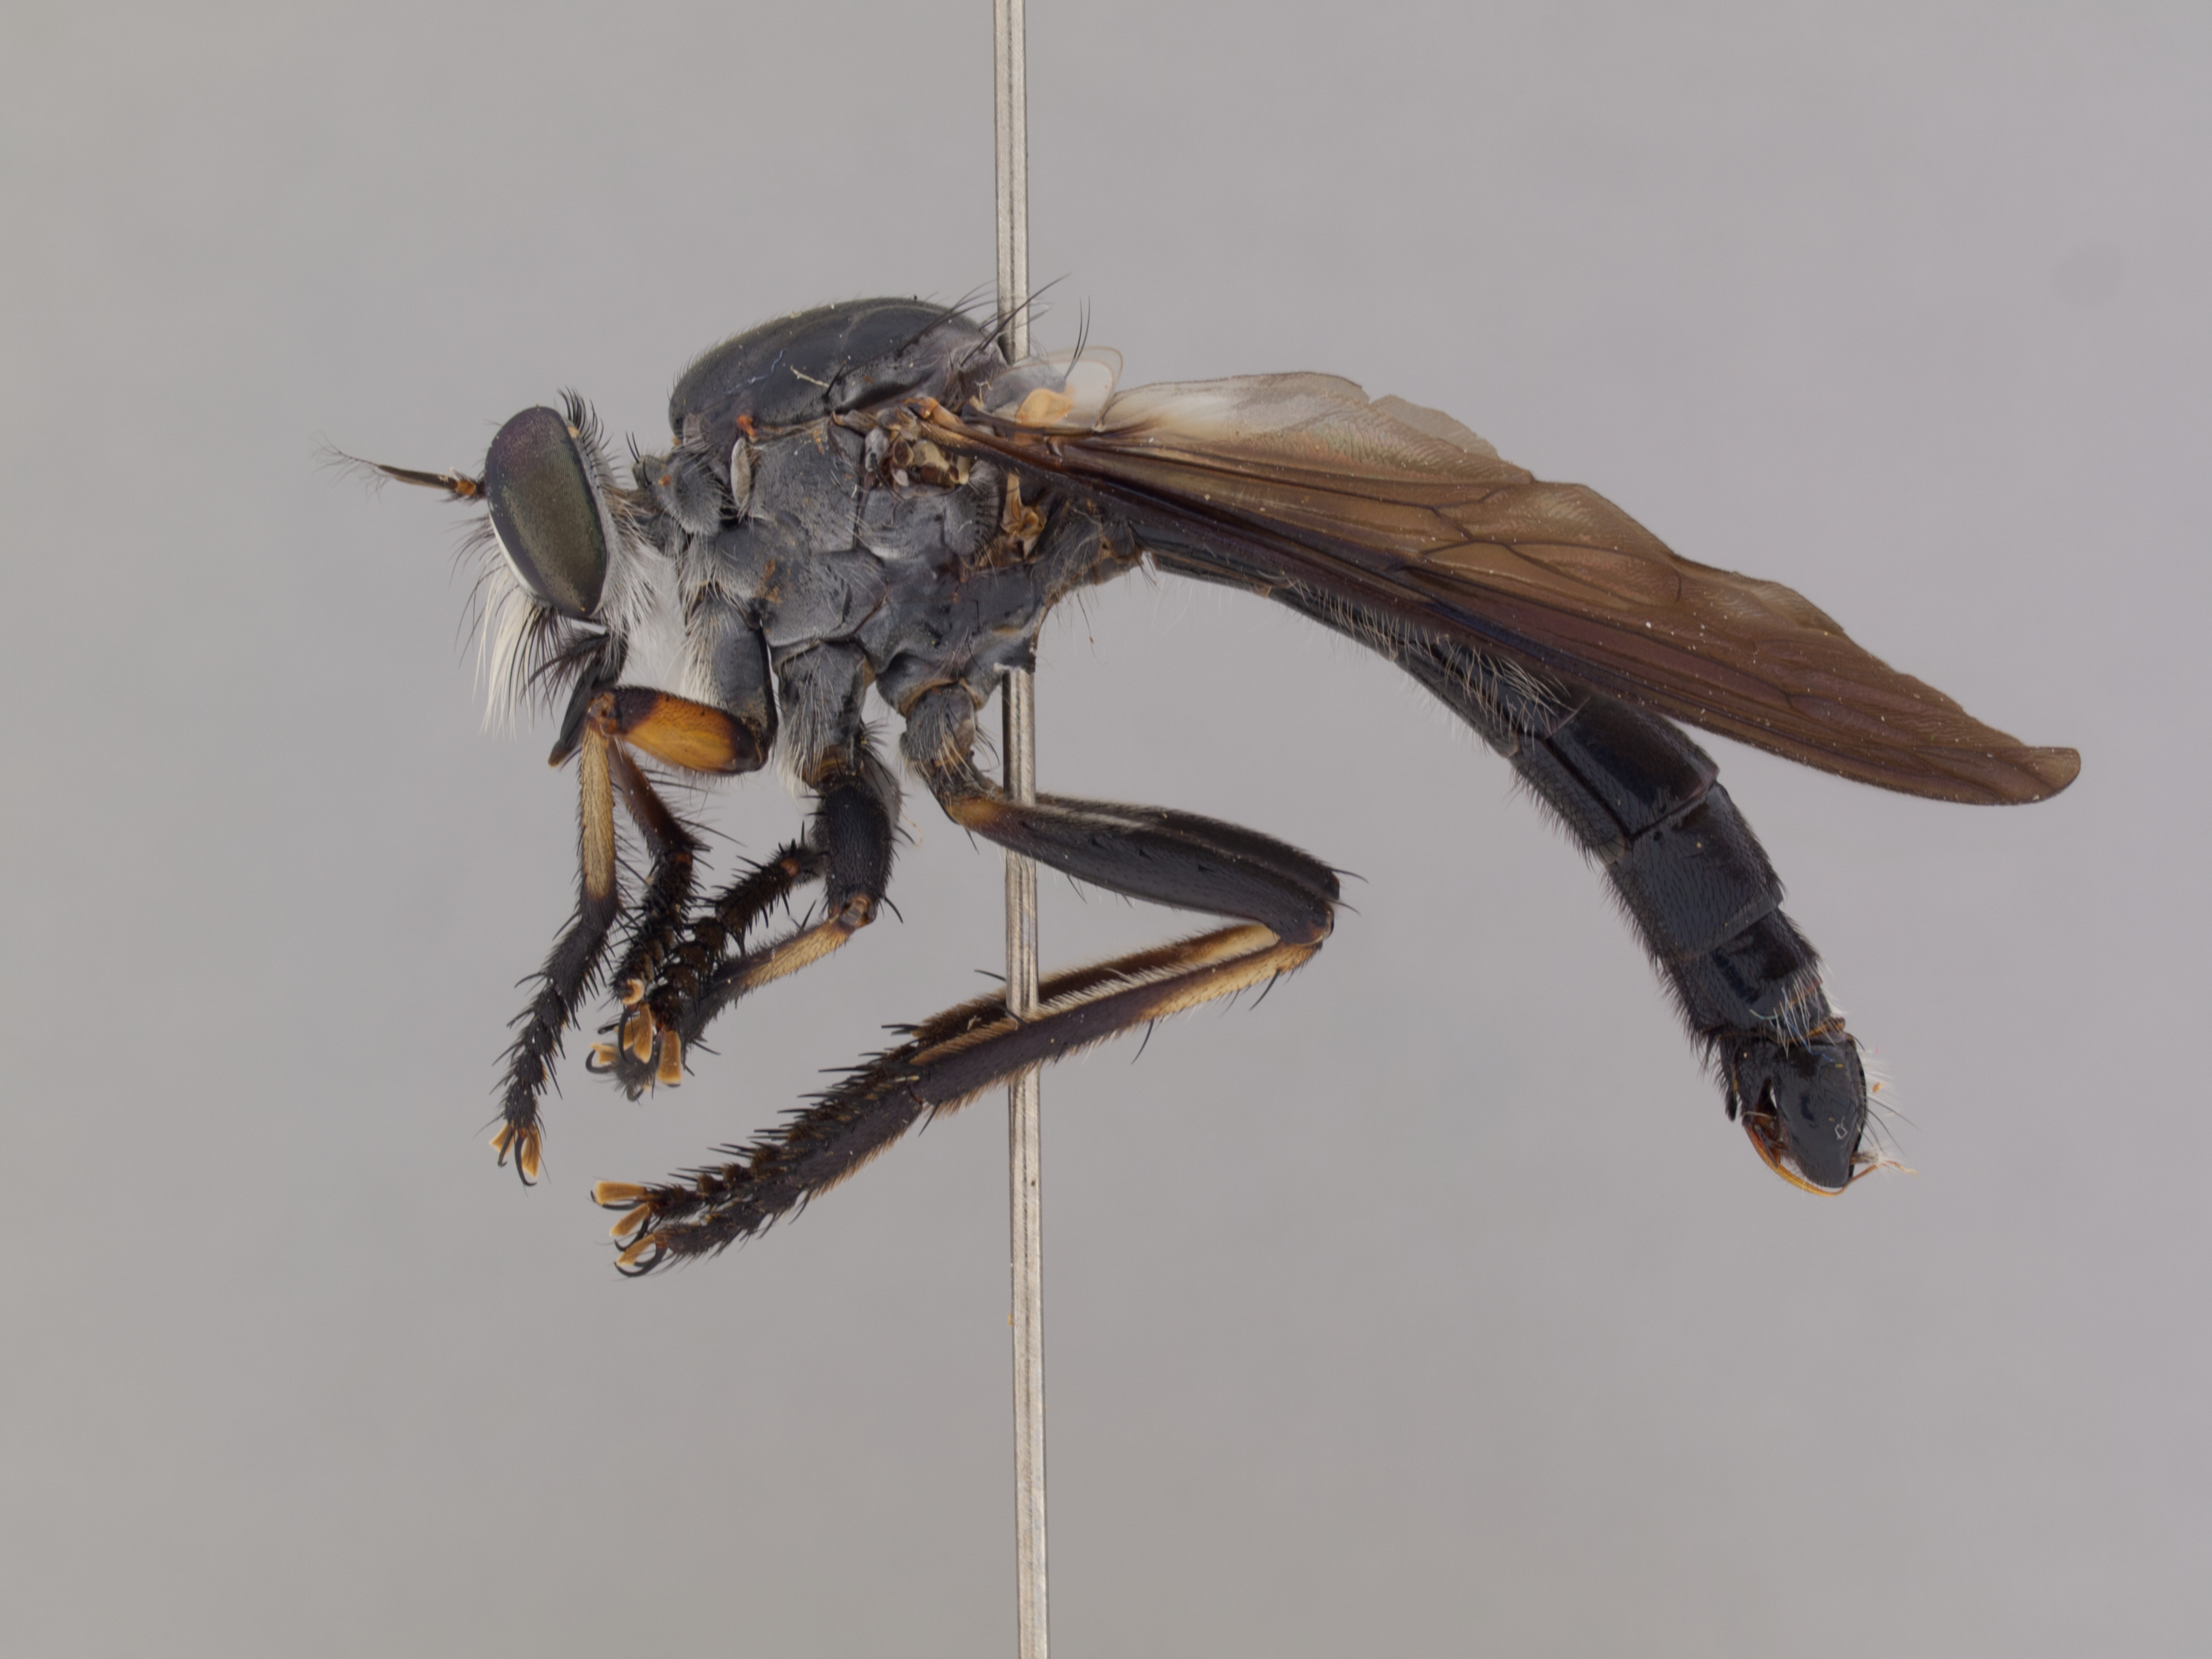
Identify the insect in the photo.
Michotamia nigra
